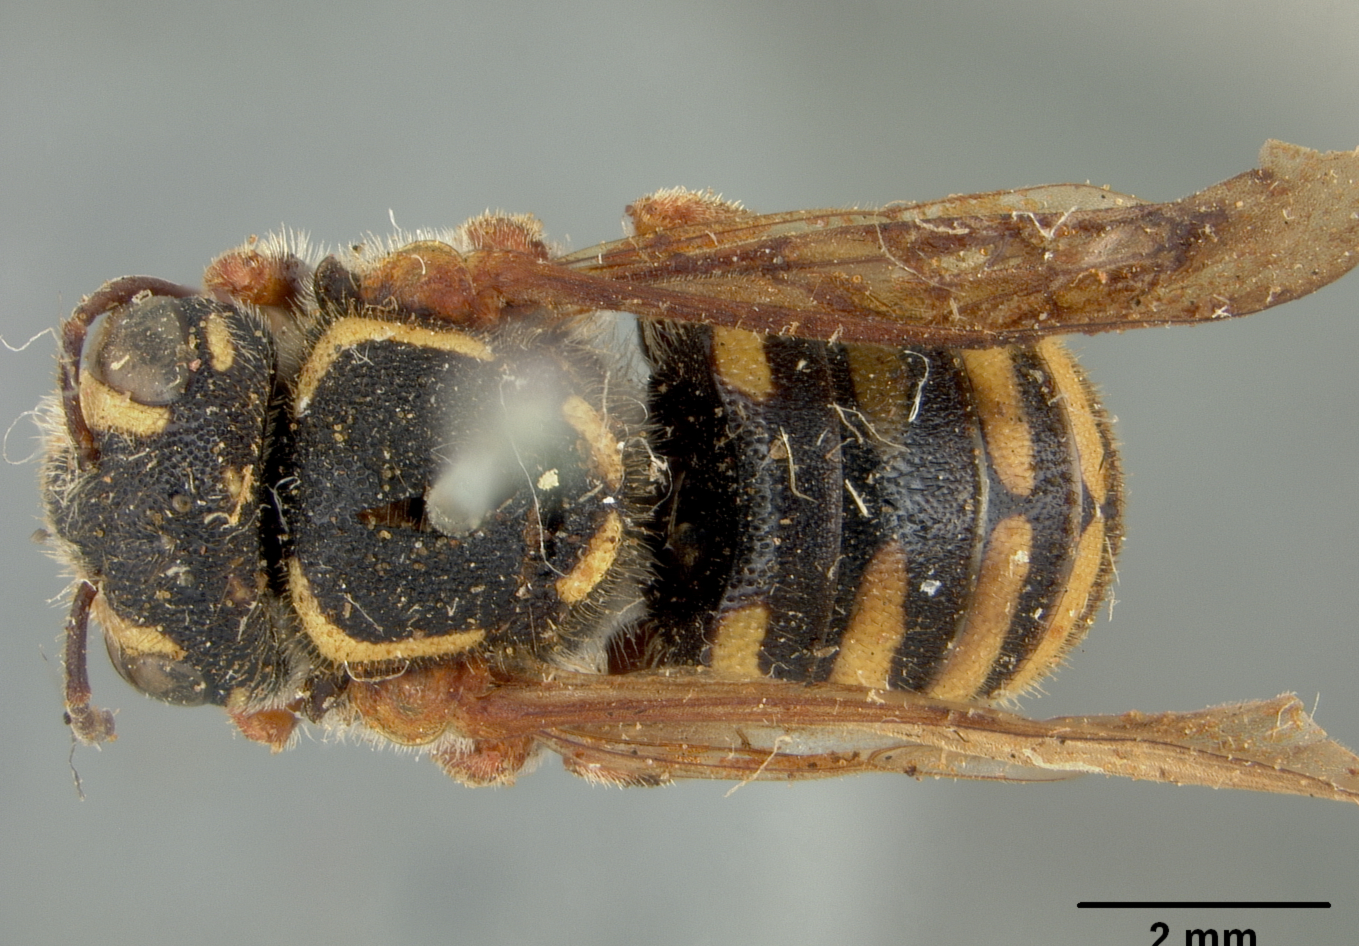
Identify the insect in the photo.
Anthidium perpictum
